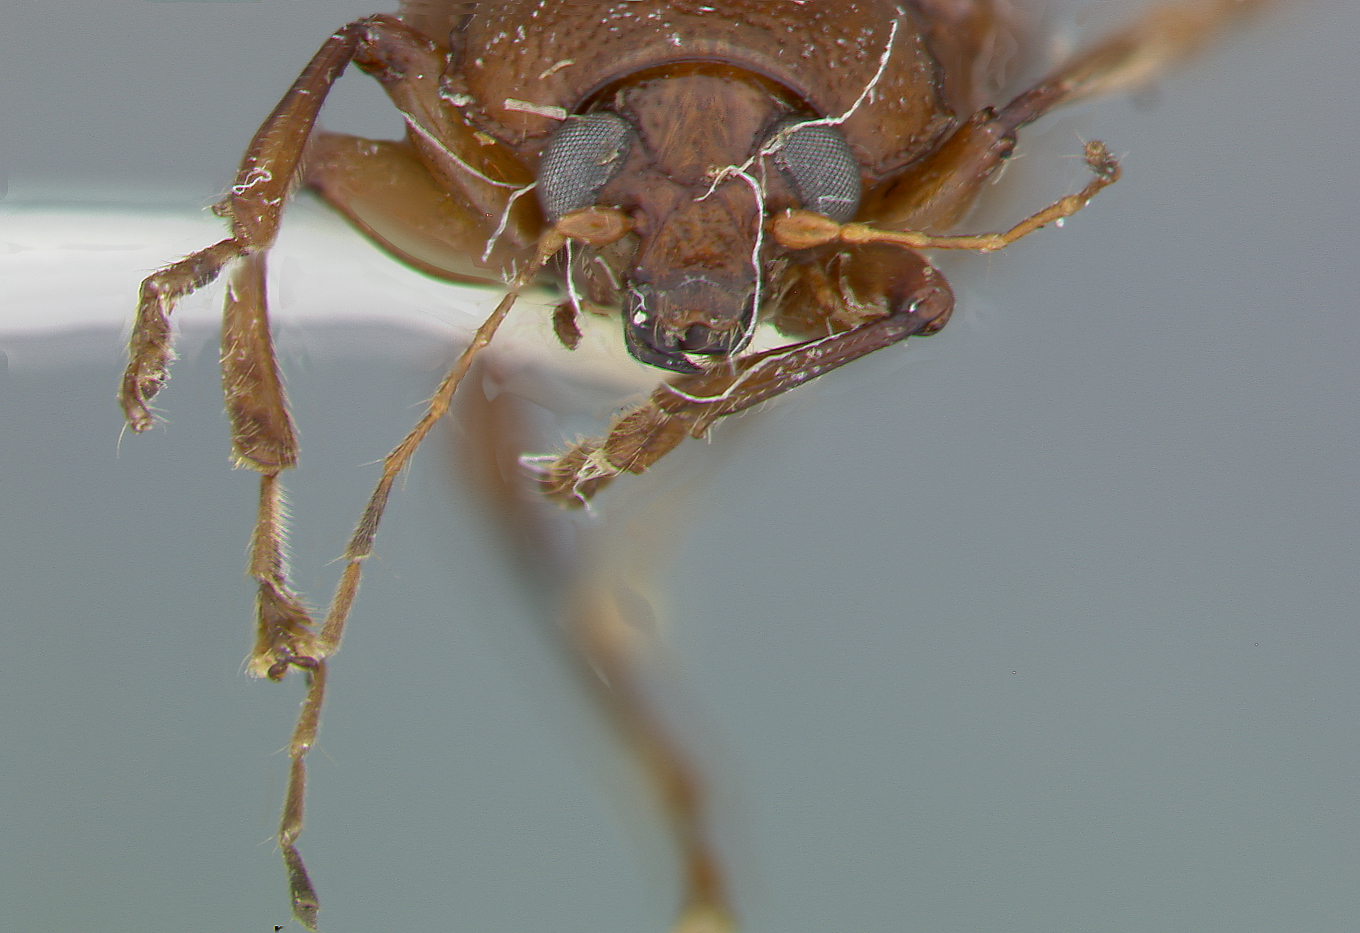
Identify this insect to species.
Colaspis atrisuturalis
